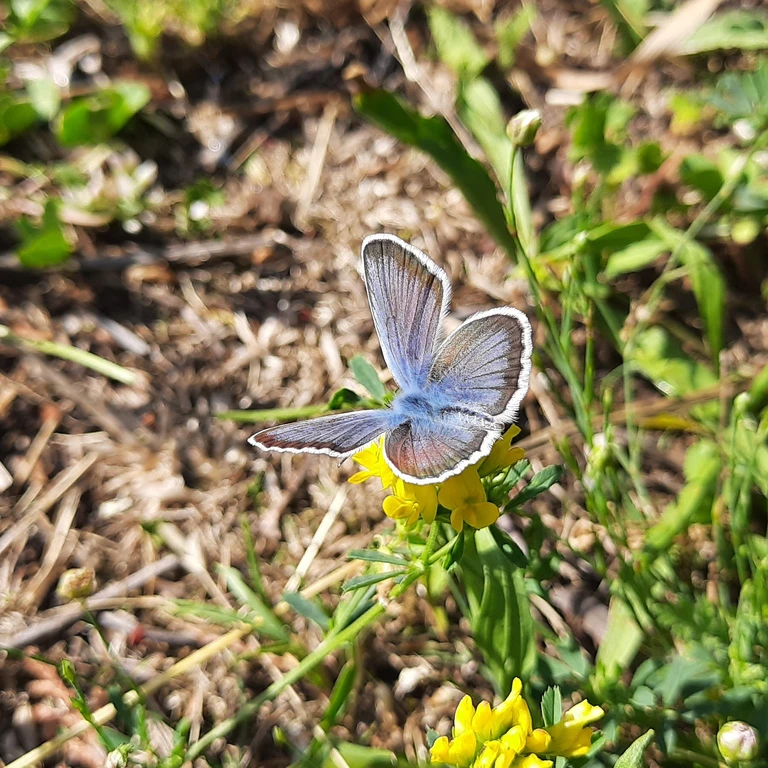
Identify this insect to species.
Plebejus argus
